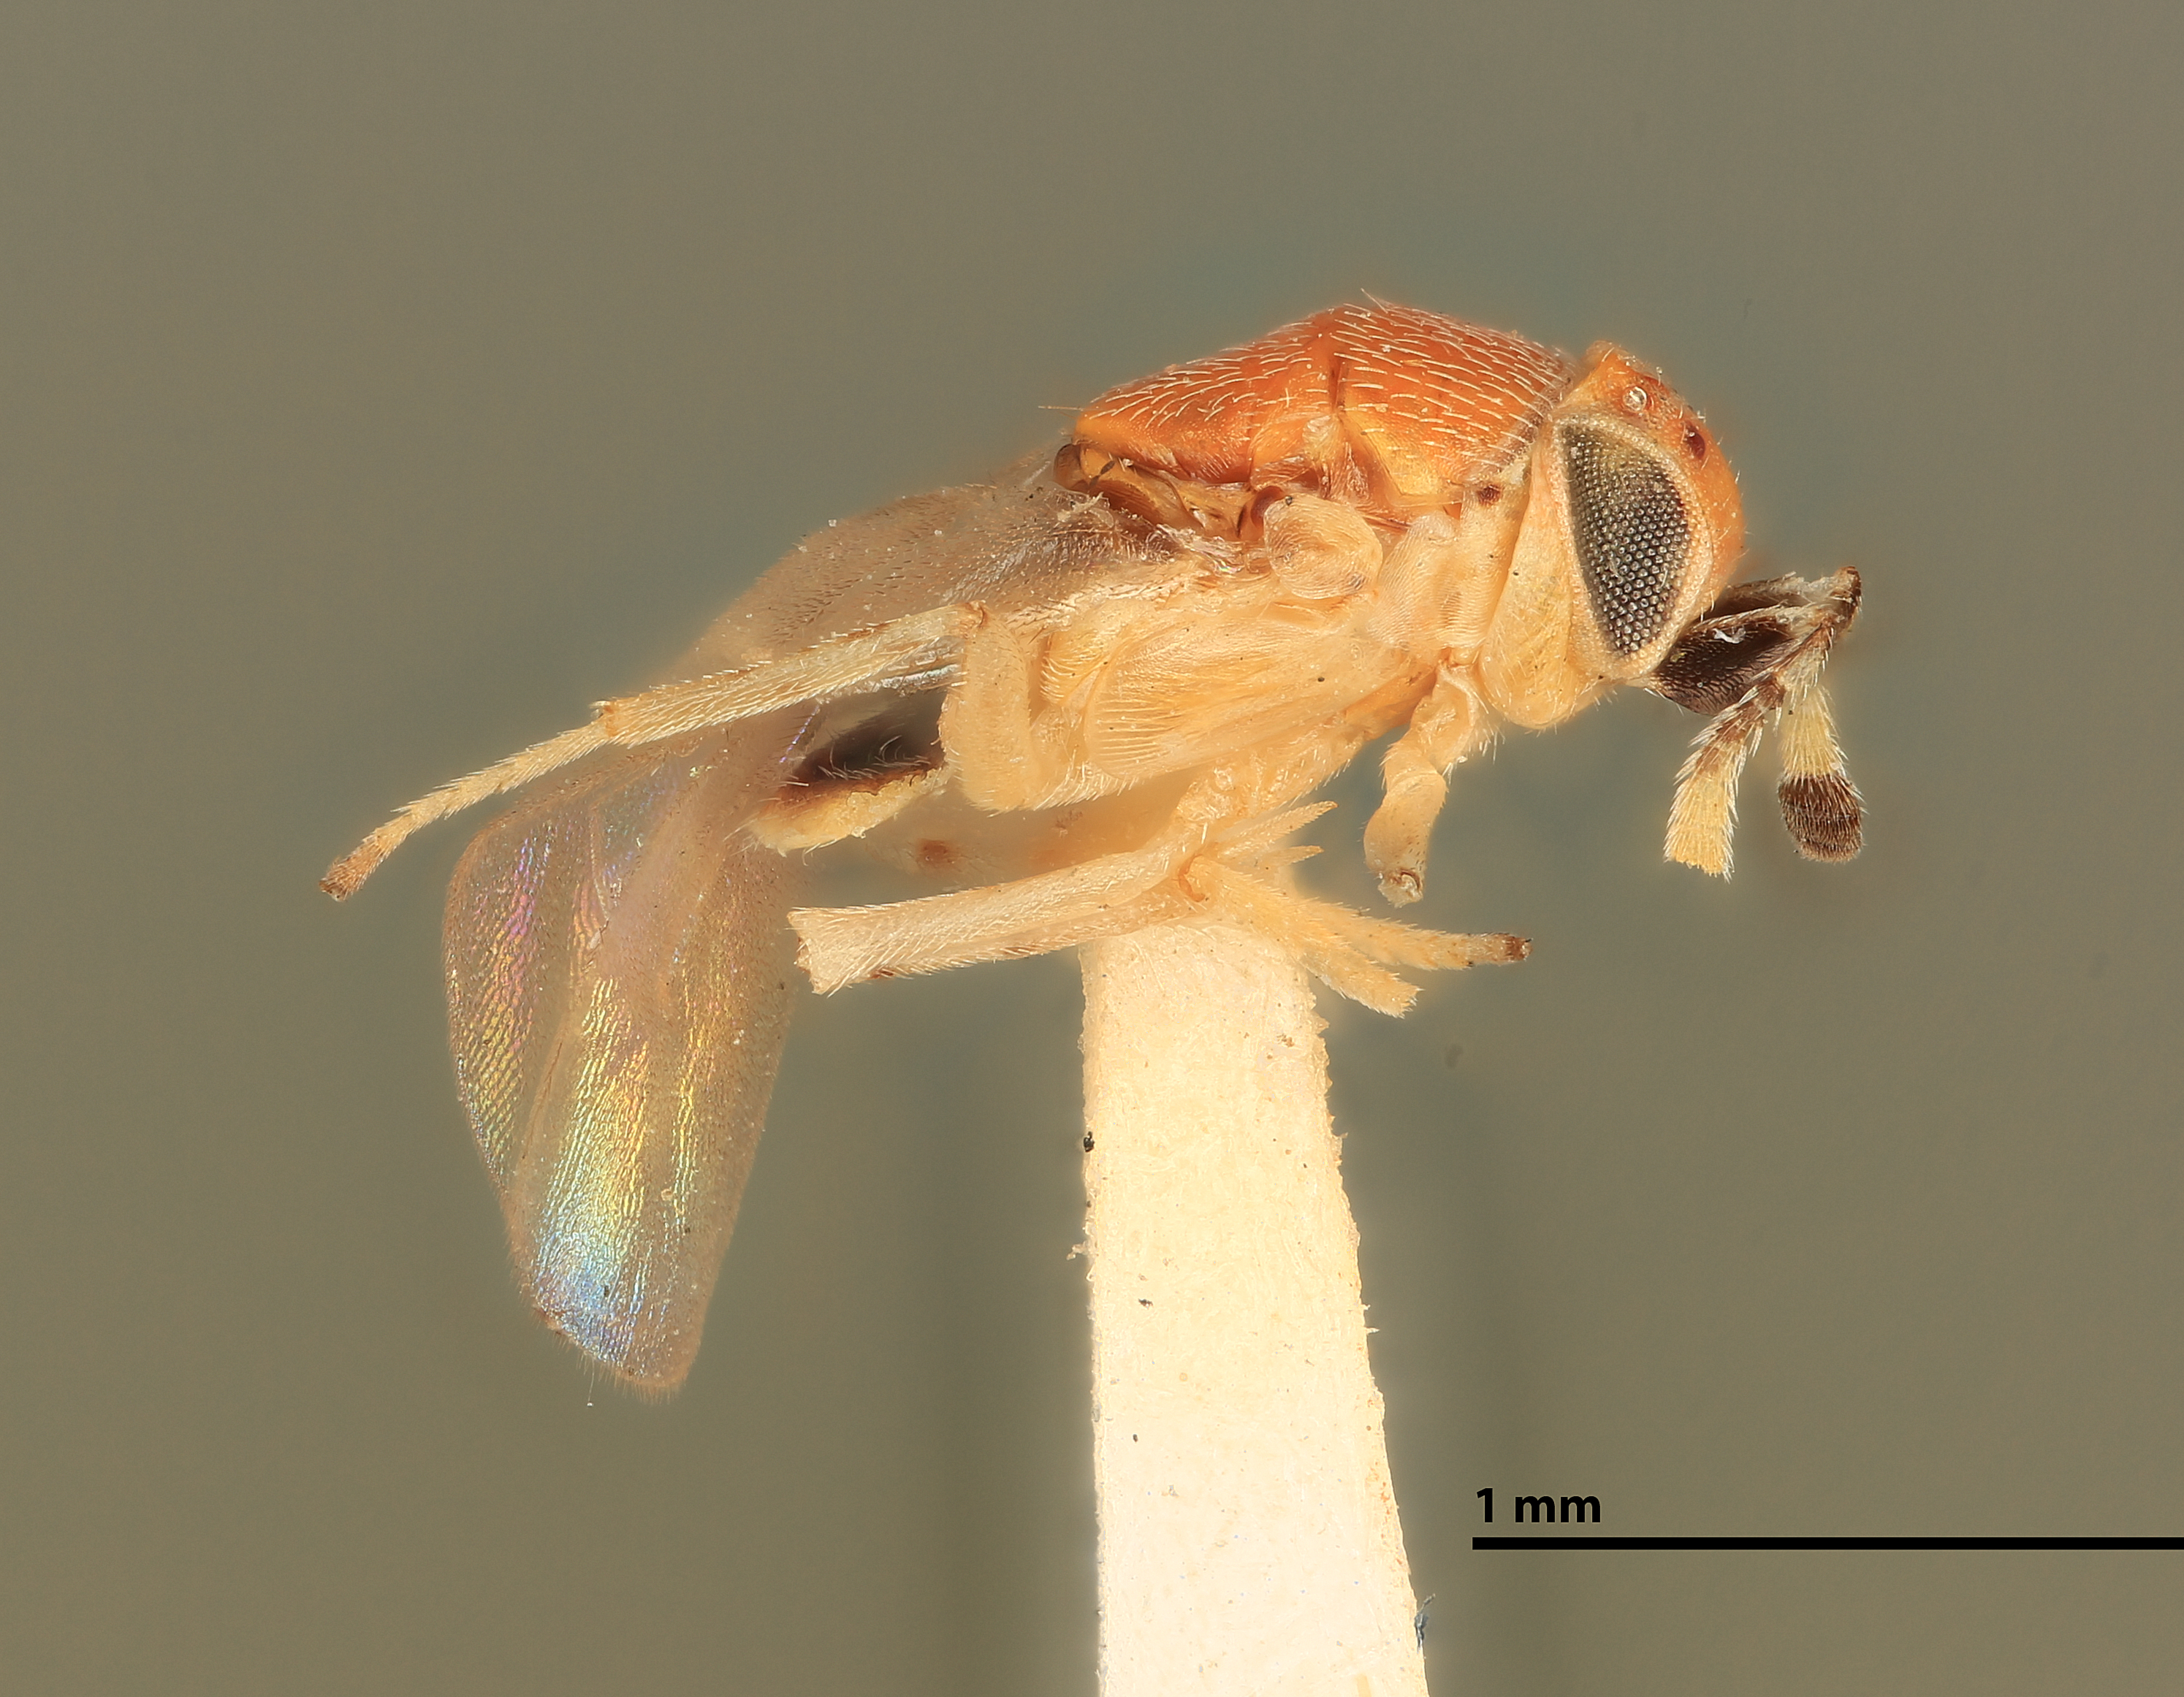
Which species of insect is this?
Aphycus maculipes
